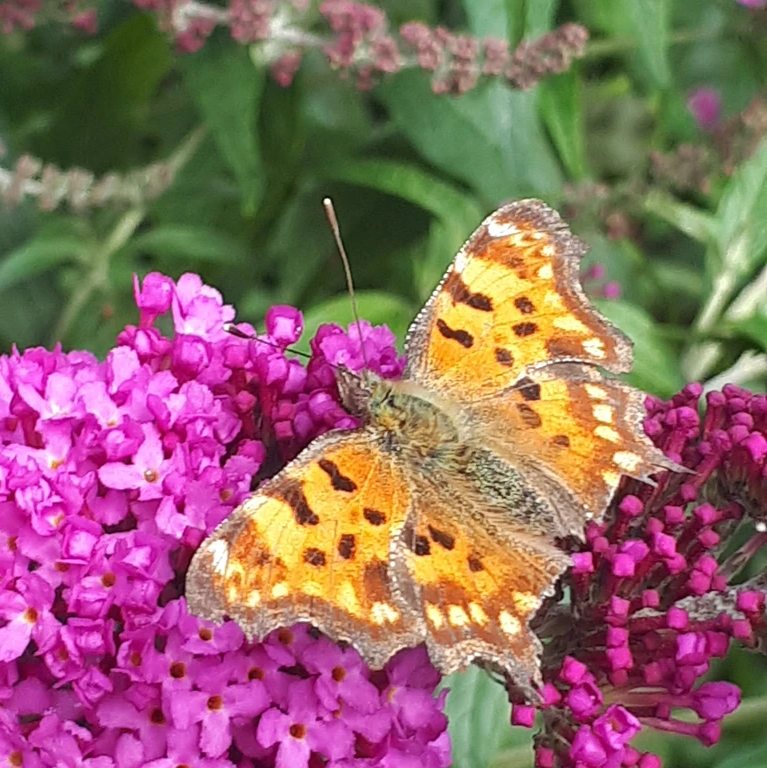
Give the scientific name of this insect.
Polygonia c-album
